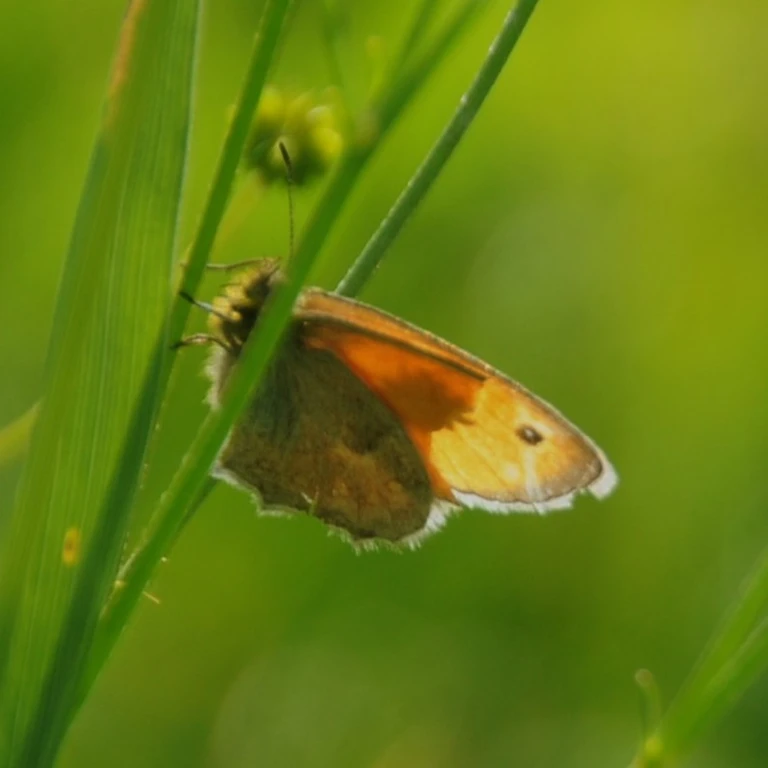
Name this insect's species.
Coenonympha pamphilus
